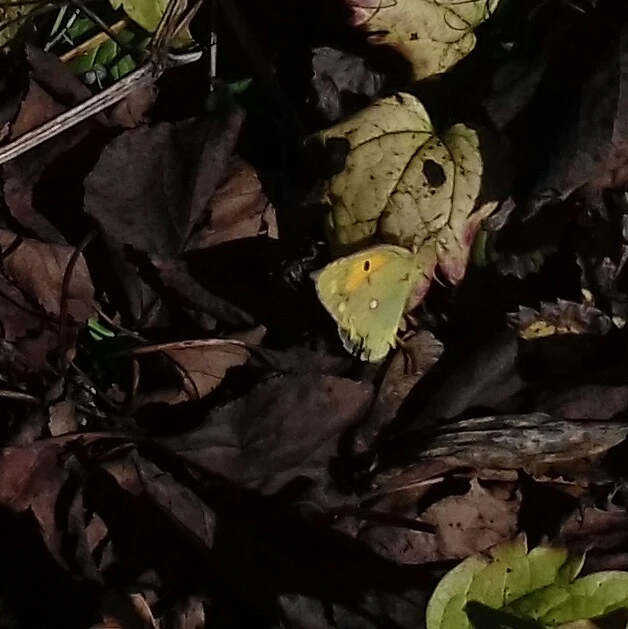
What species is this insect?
Colias croceus
